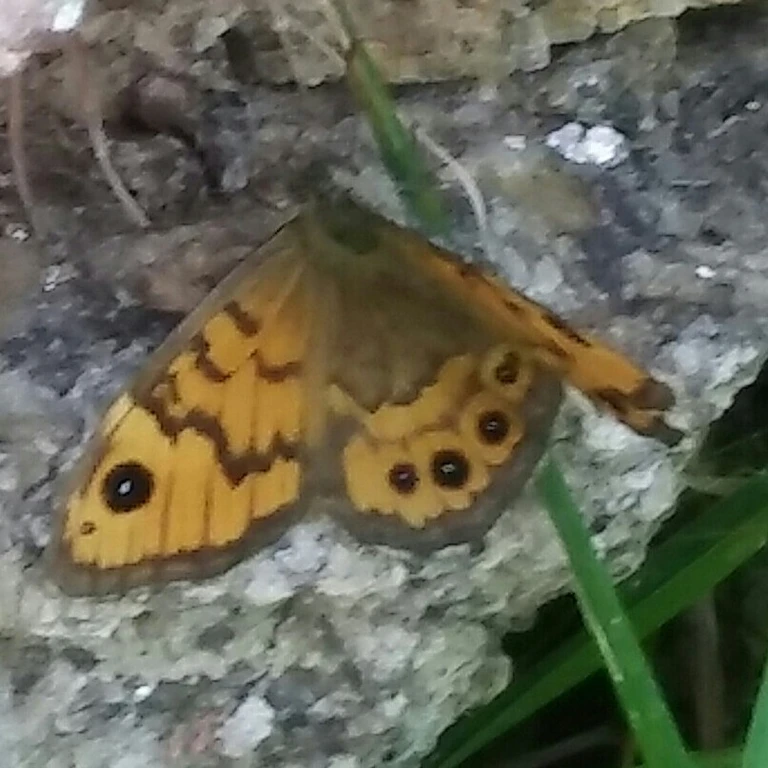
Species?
Lasiommata megera (also Pararge megera)
